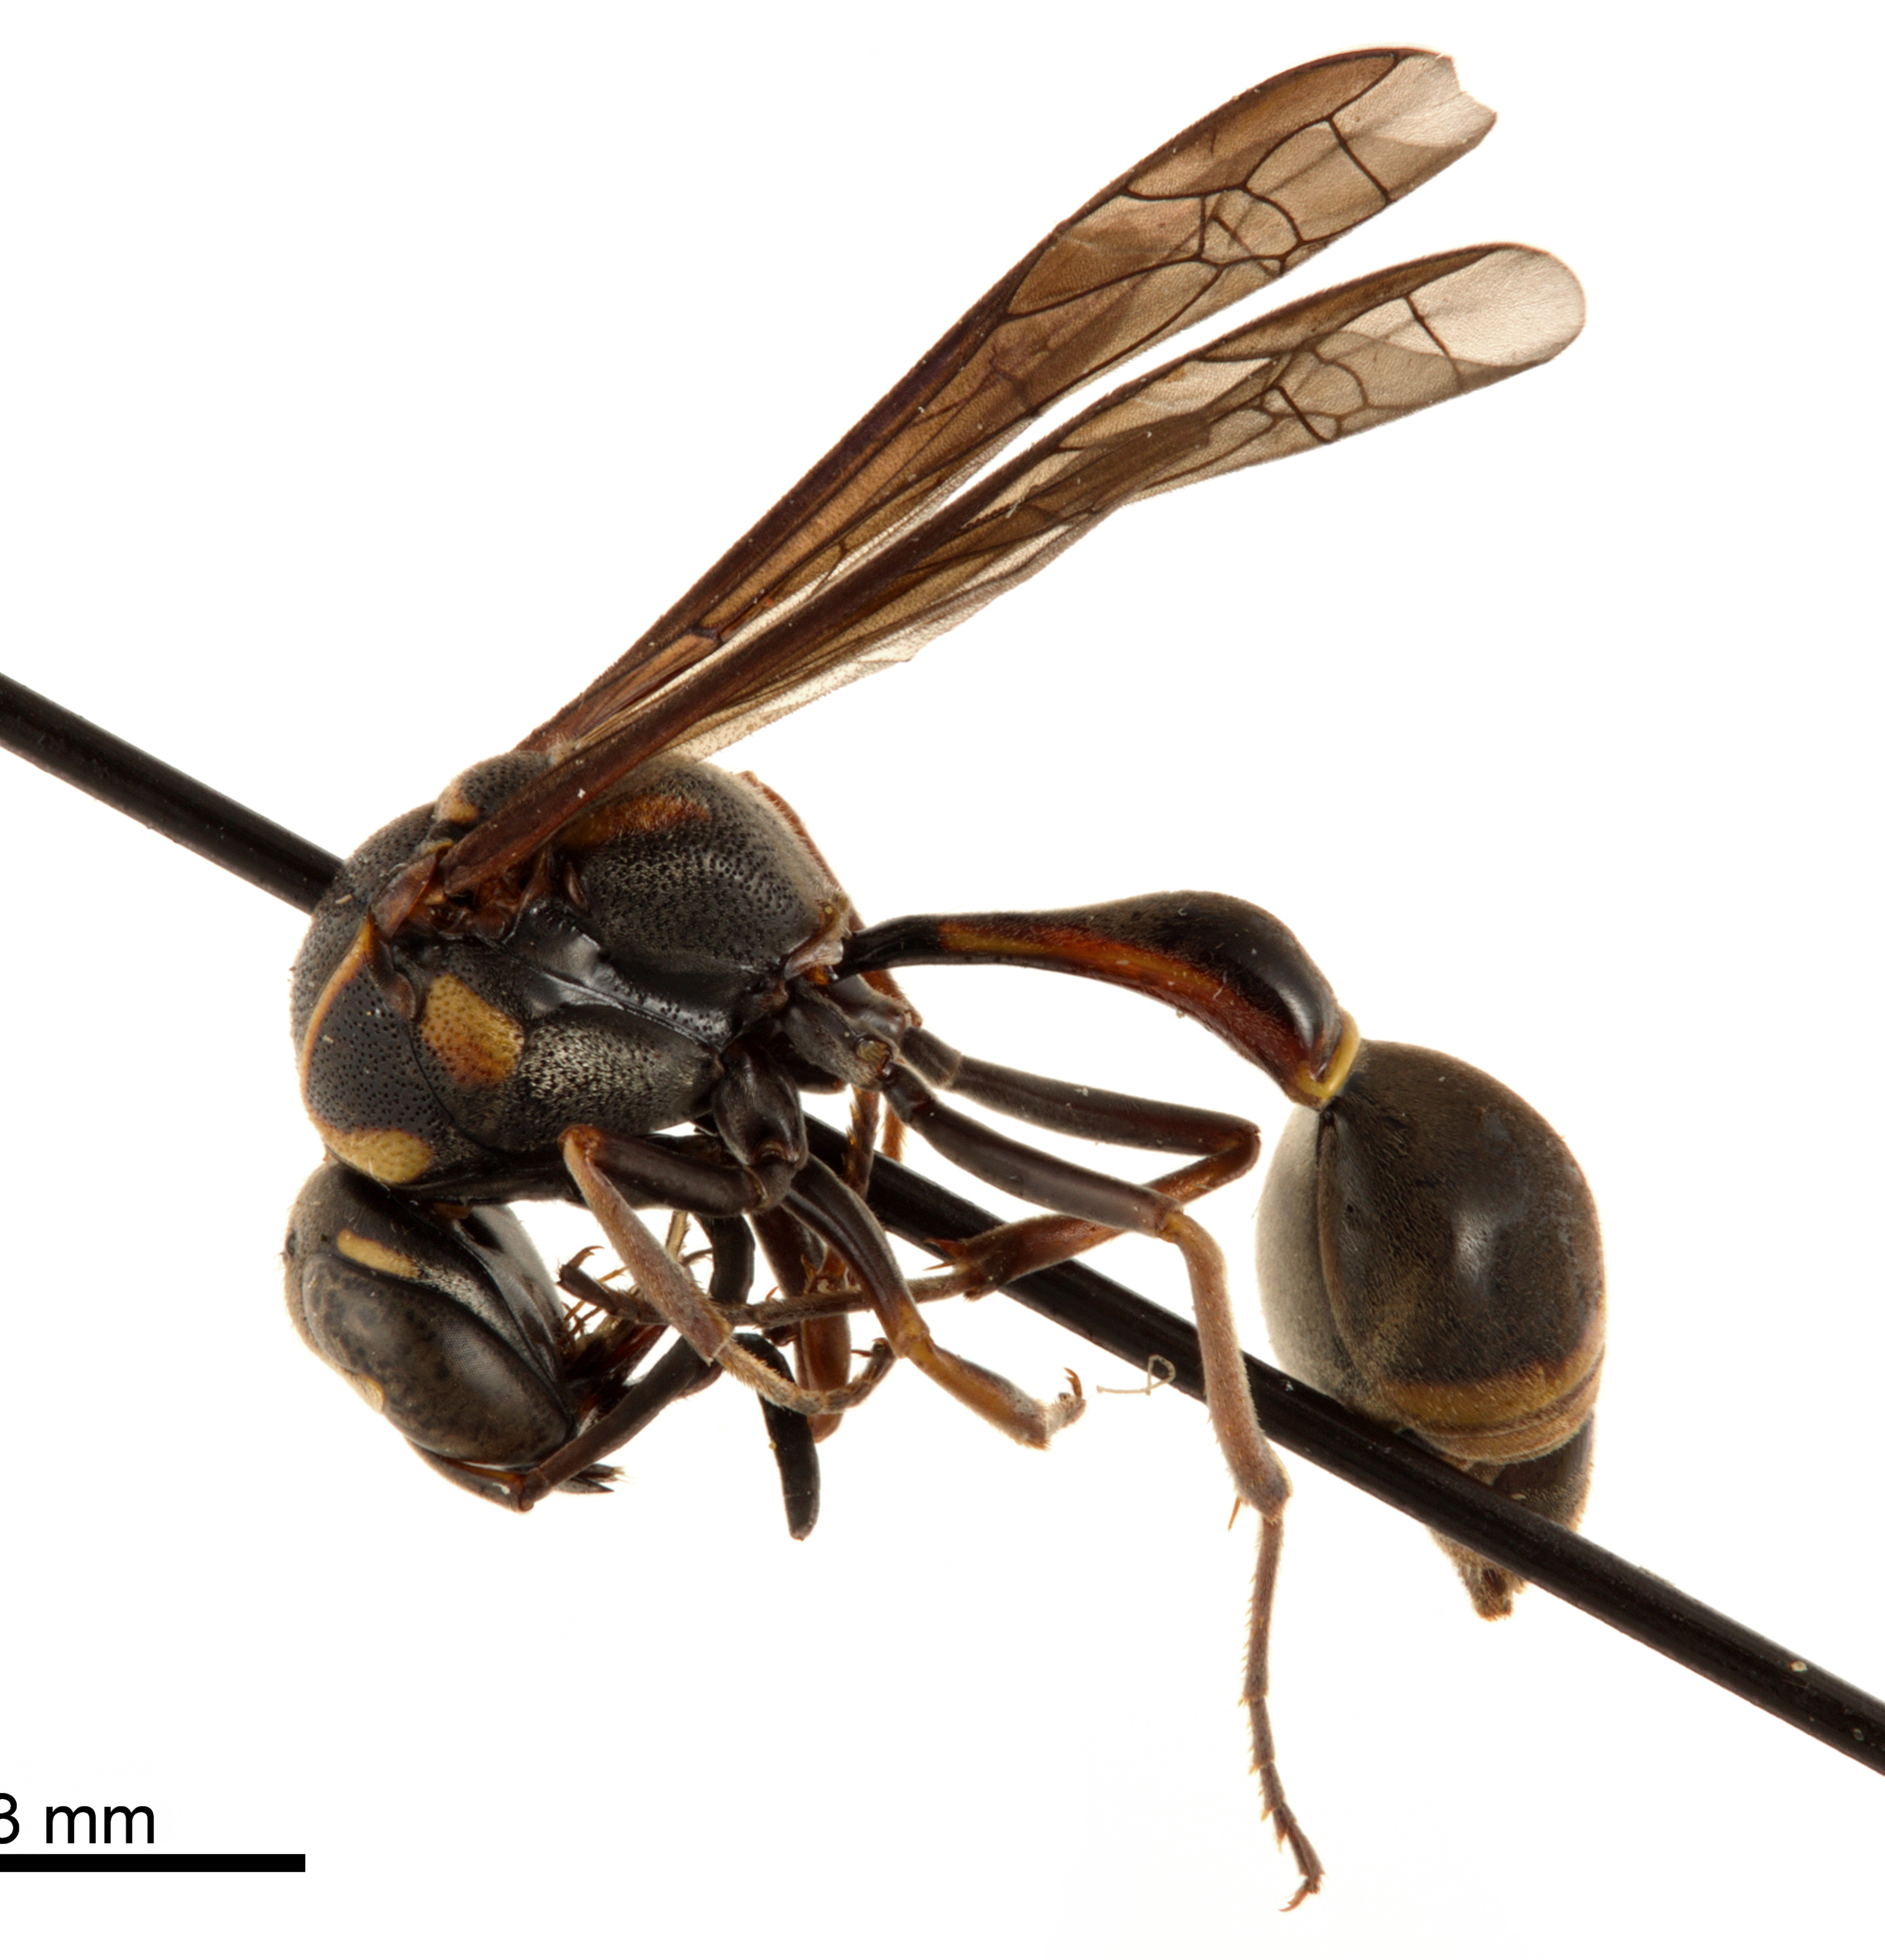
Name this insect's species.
Alphamenes campanulatus
